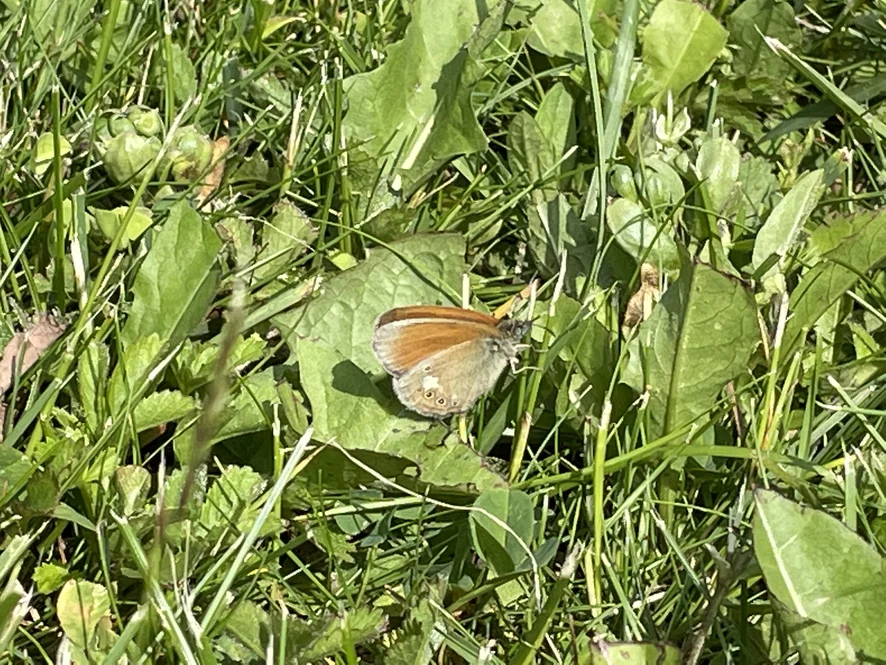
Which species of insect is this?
Coenonympha glycerion (also Coenonympha iphis)
